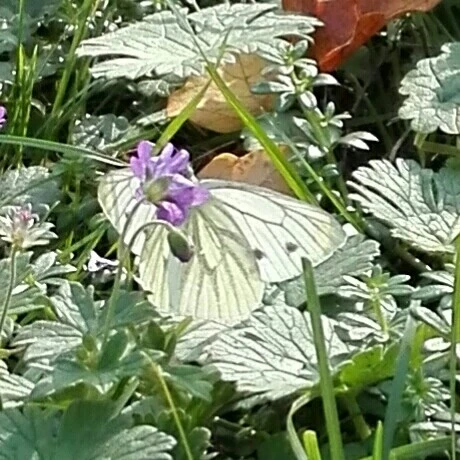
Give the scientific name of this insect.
Pieris napi
